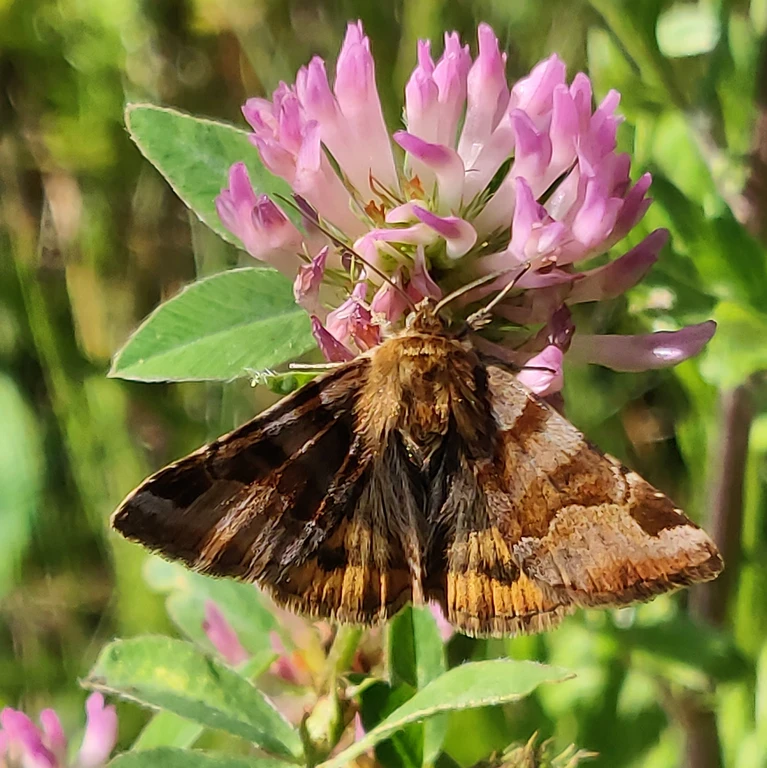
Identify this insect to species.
Euclidia glyphica
